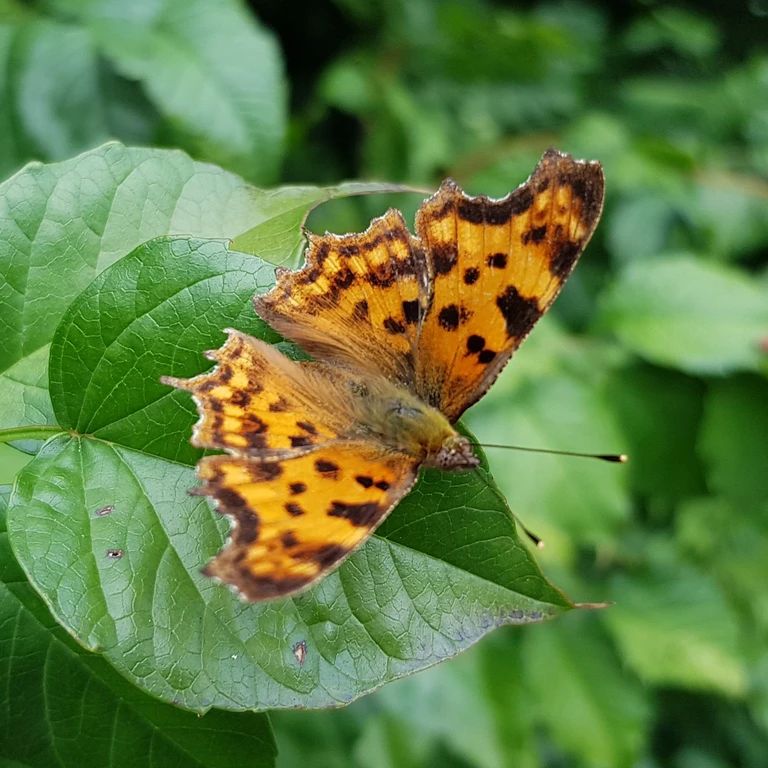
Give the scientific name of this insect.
Polygonia c-album
